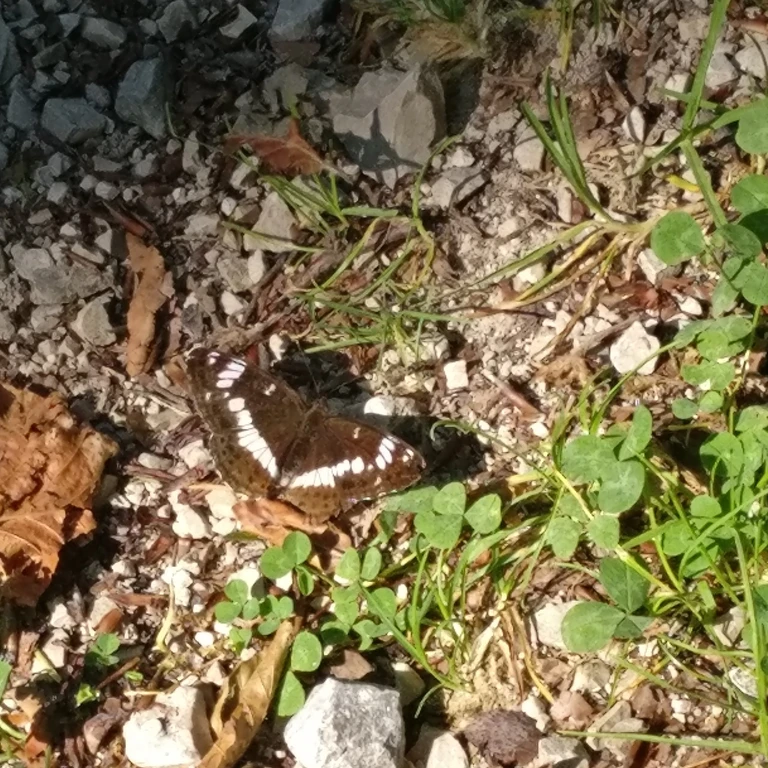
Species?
Limenitis camilla (also Ladoga camilla)
